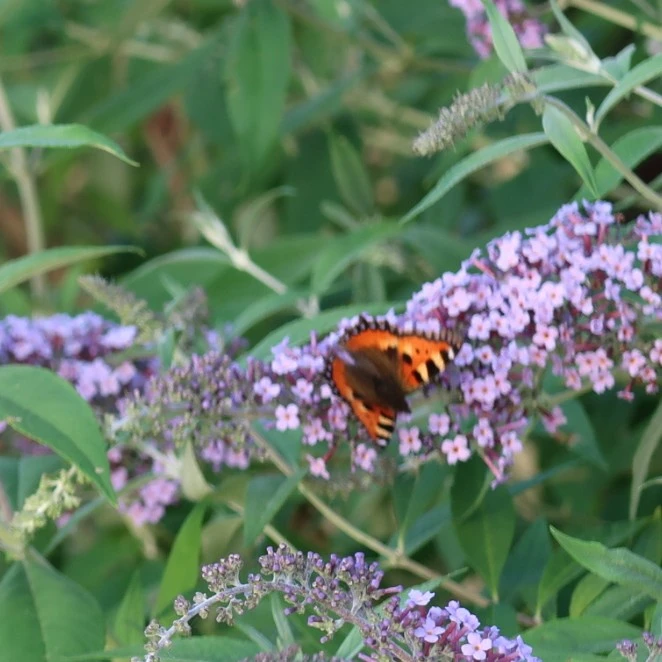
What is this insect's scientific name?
Aglais urticae
